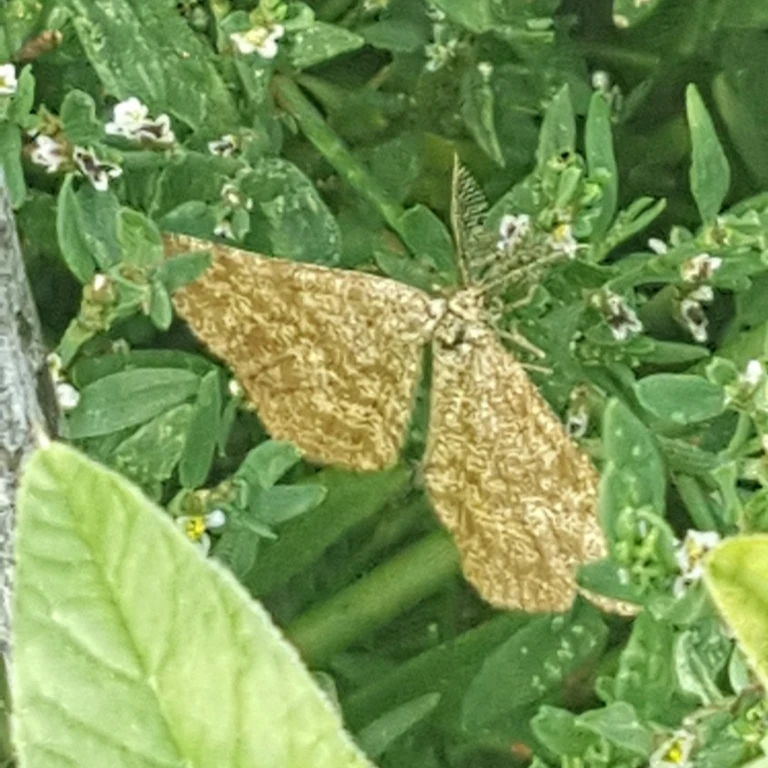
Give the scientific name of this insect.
Ematurga atomaria
